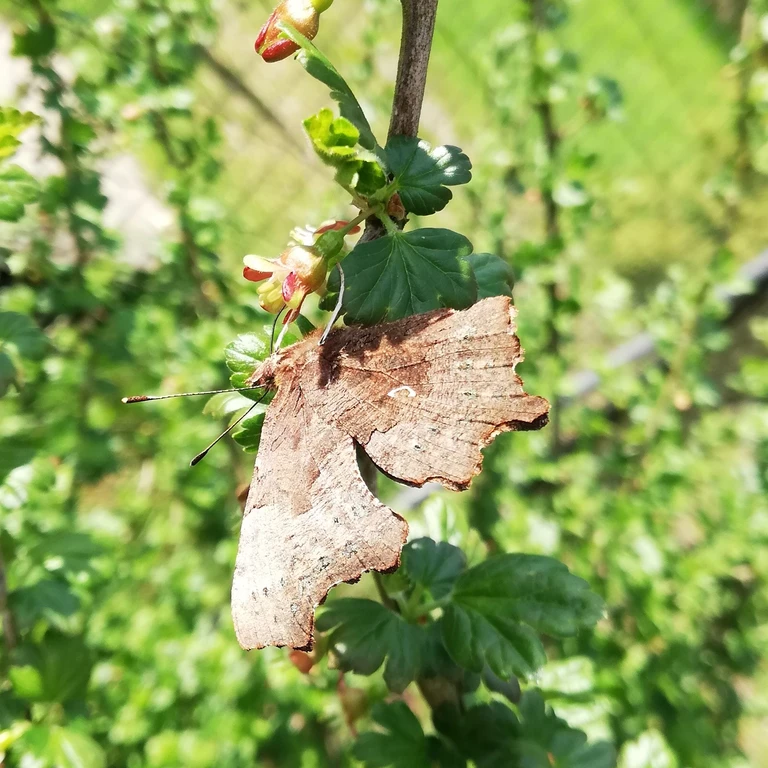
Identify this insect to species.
Polygonia c-album
